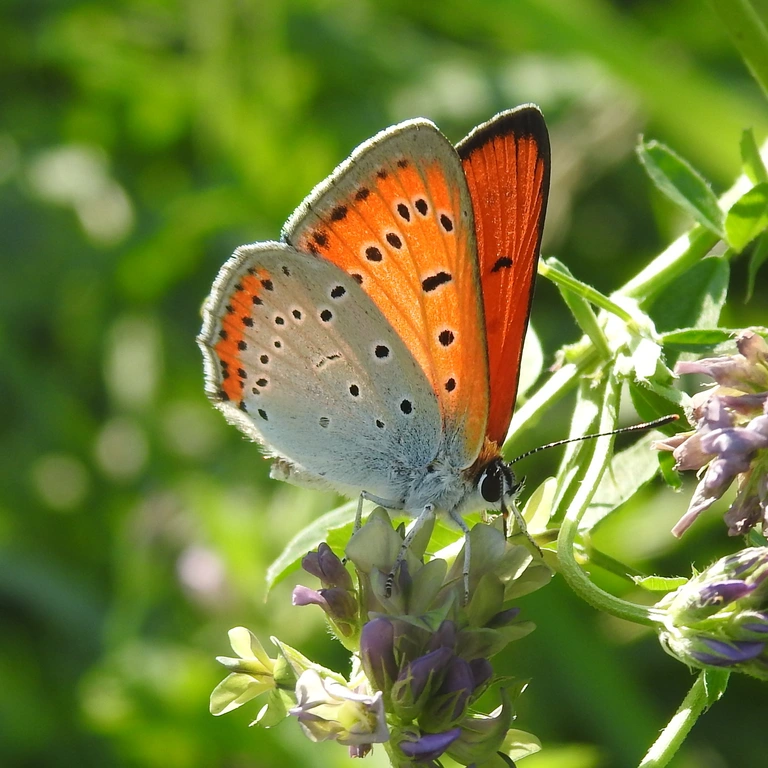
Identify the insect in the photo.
Lycaena dispar
